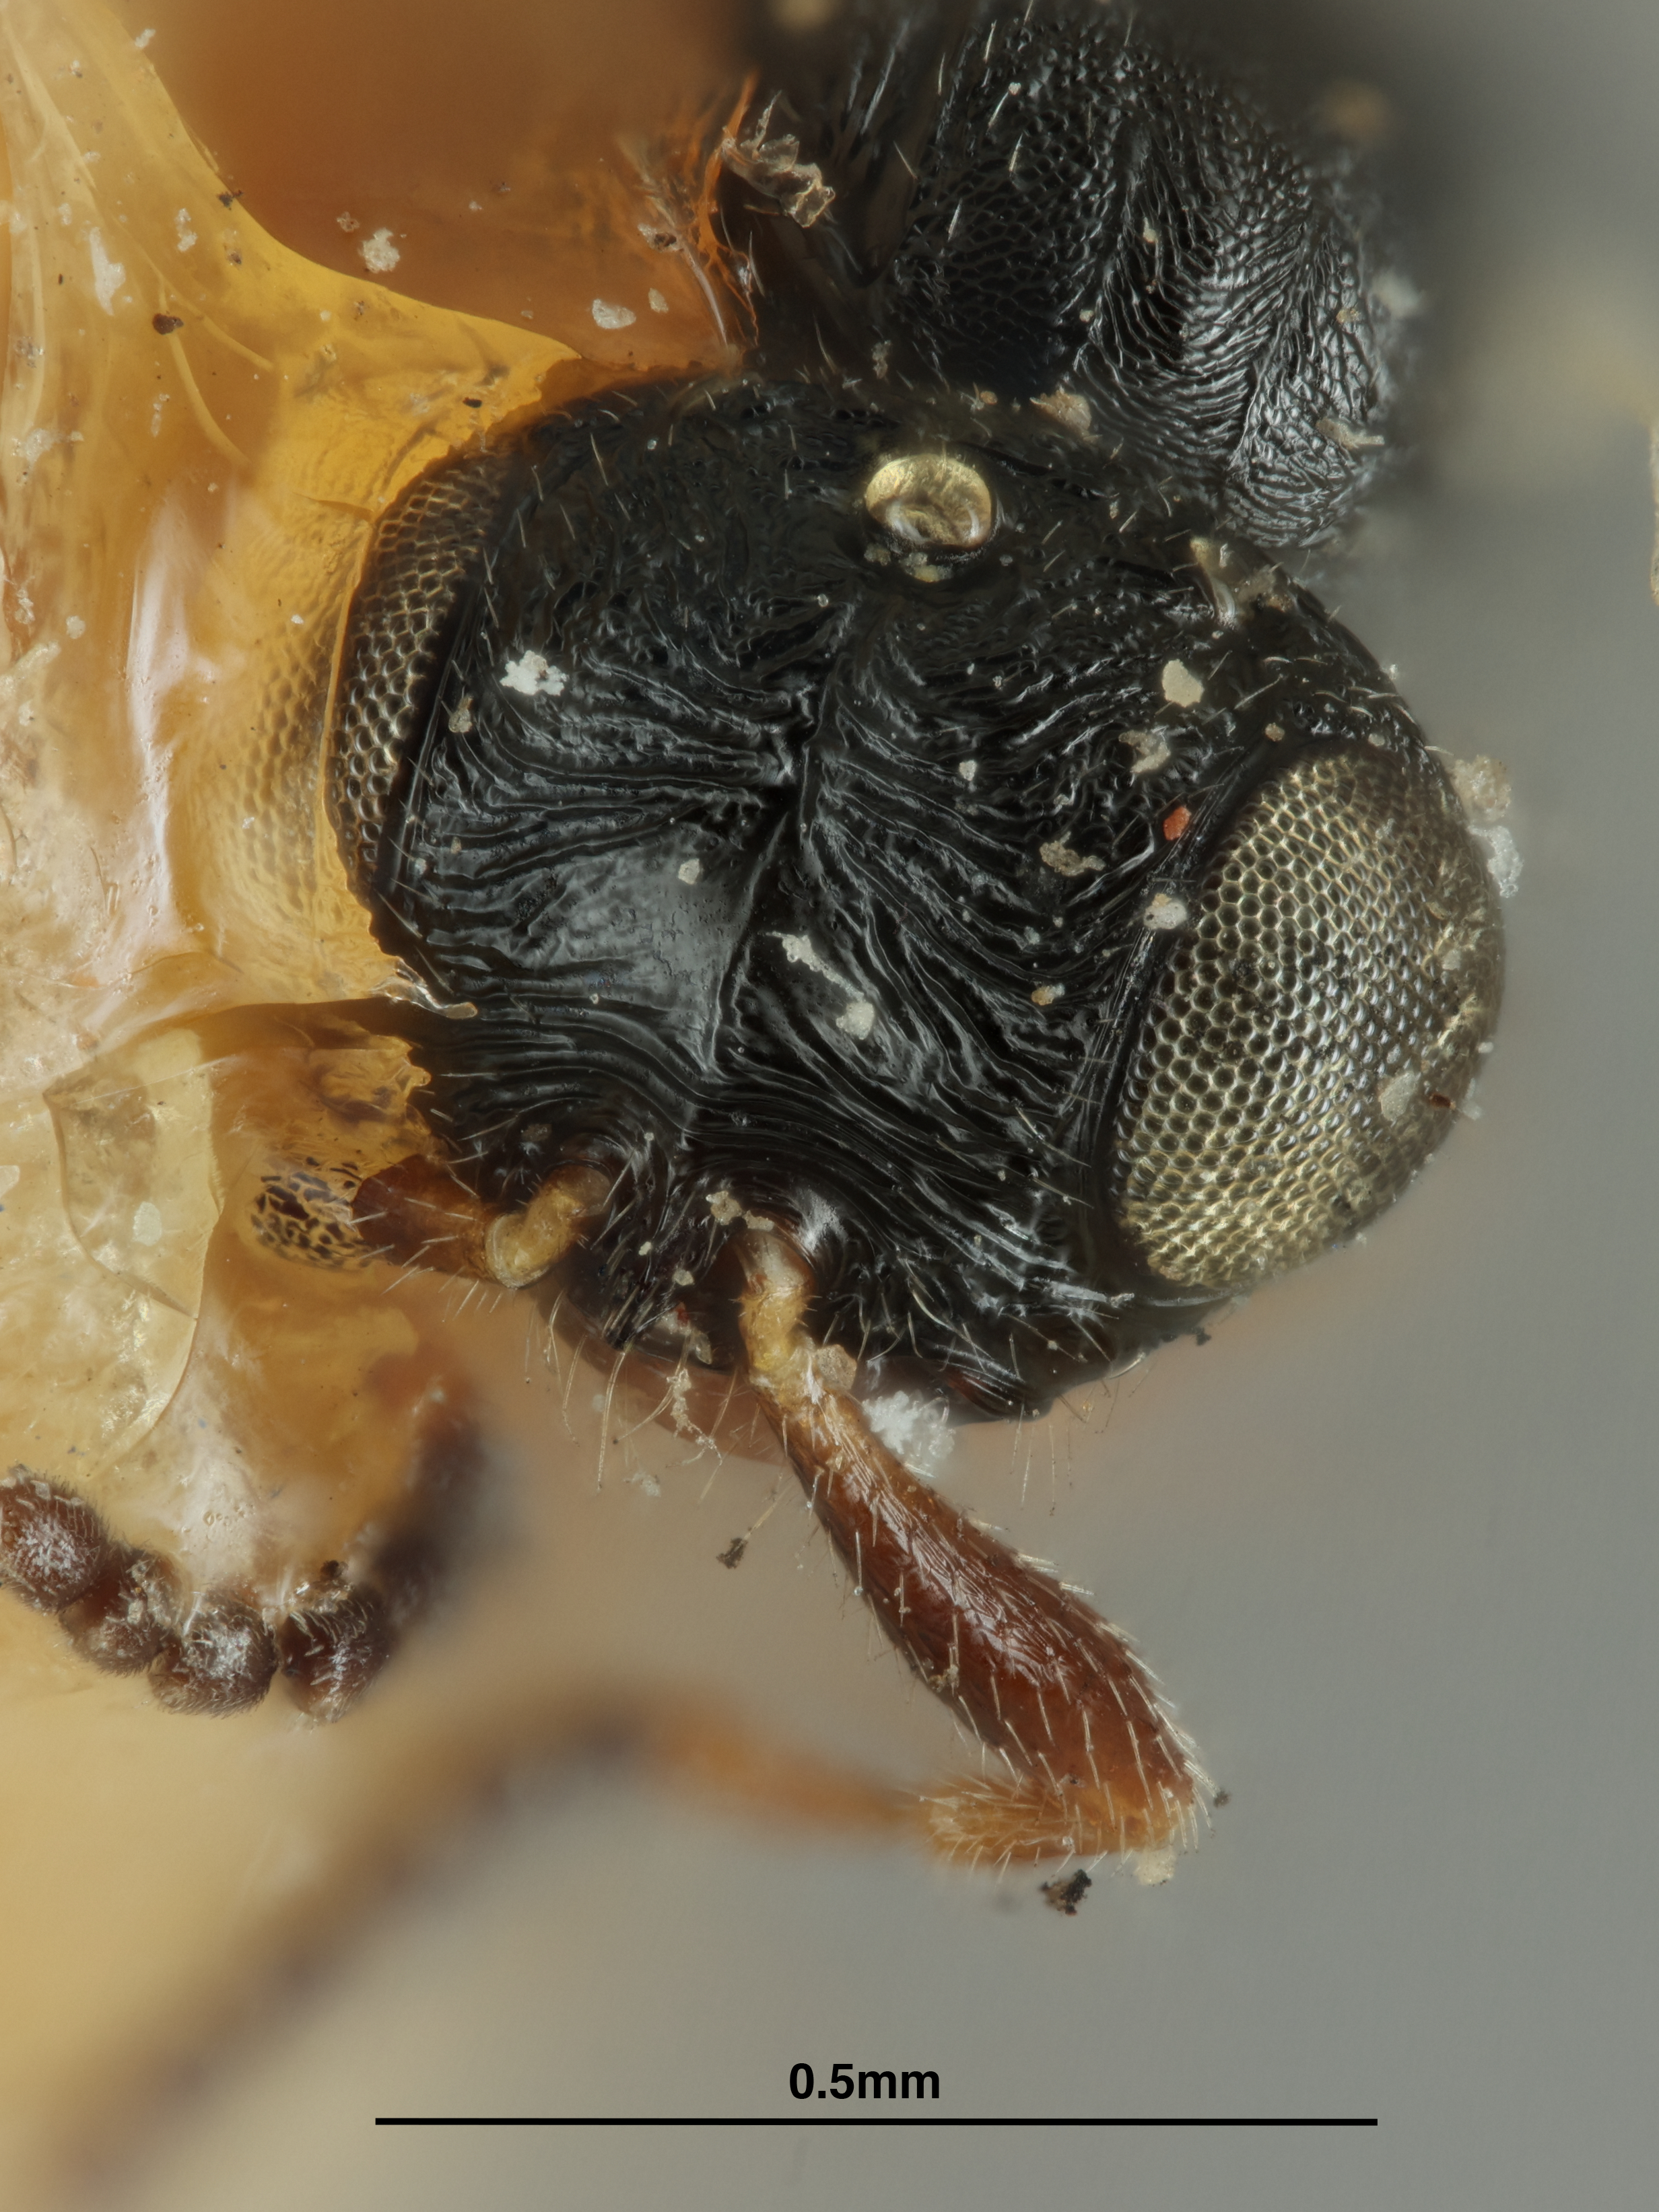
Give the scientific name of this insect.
Eritrissomerus cecidomyiae
